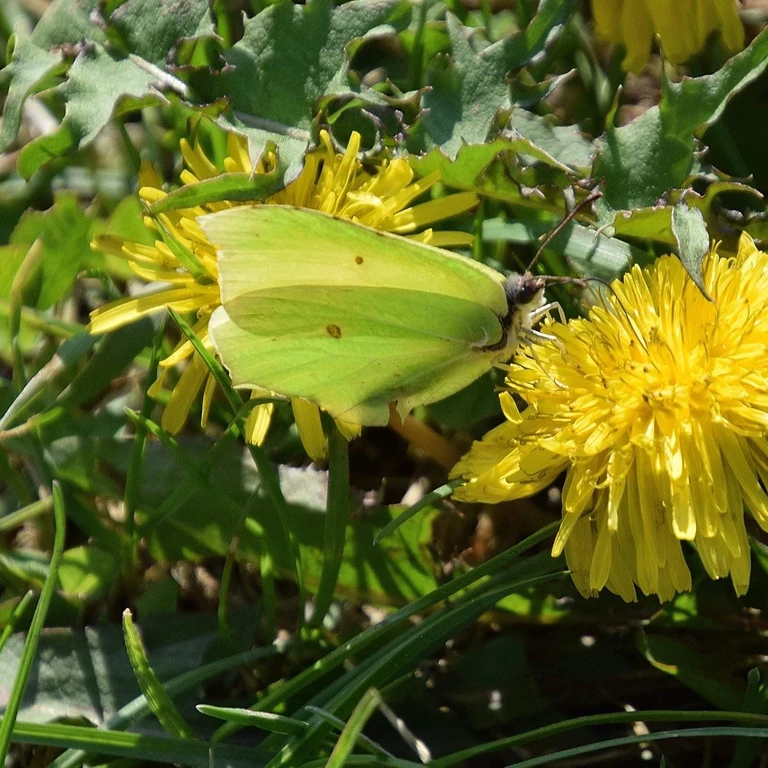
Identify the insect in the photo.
Gonepteryx rhamni
